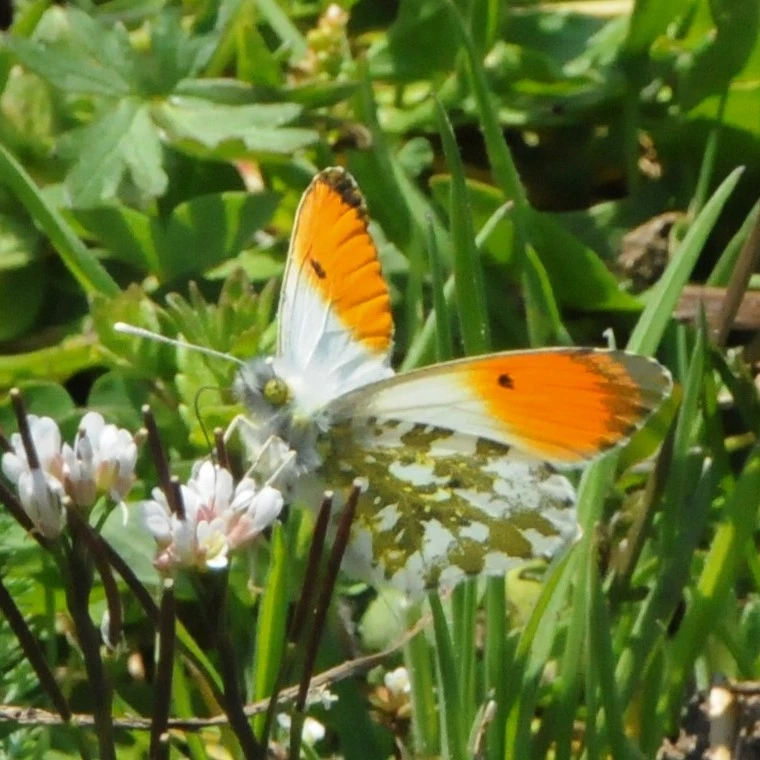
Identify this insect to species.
Anthocharis cardamines
